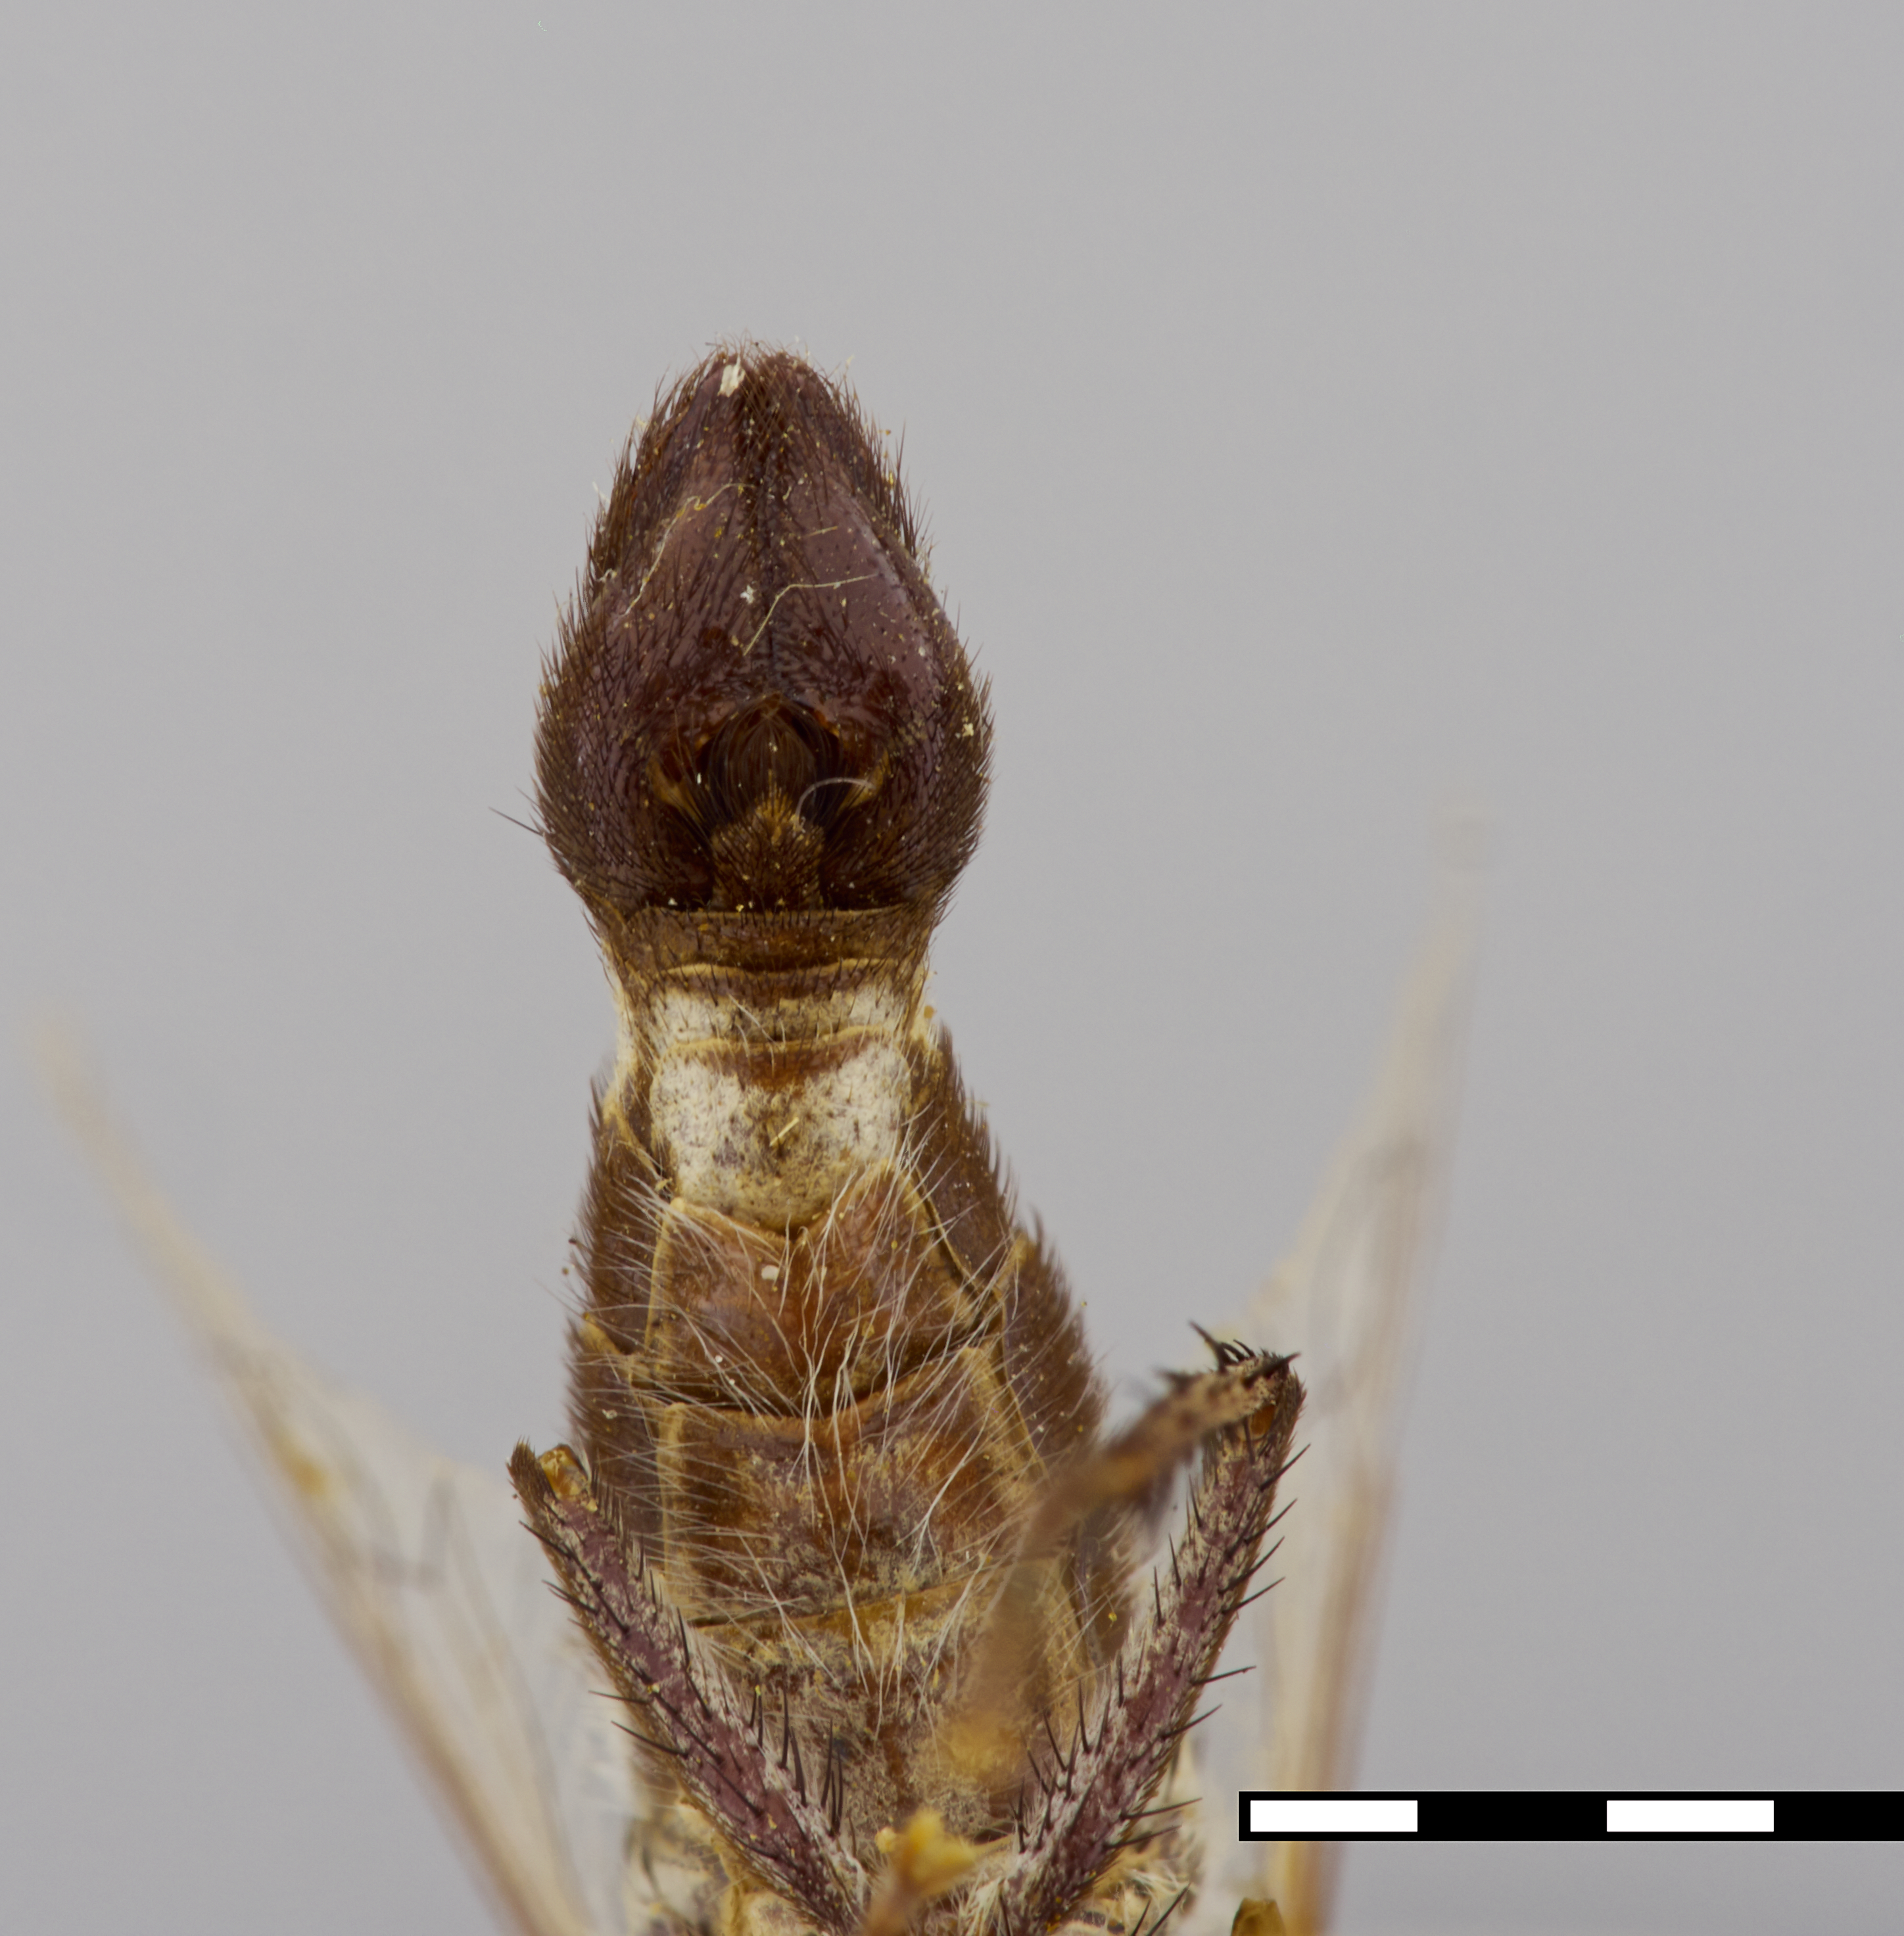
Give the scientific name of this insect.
Apiocera monticola
